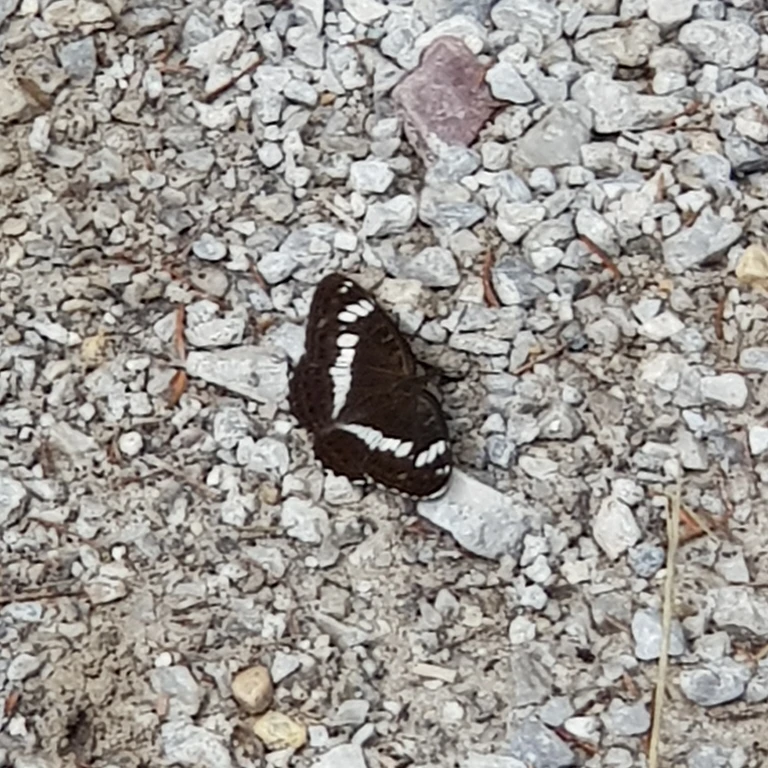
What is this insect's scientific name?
Limenitis camilla (also Ladoga camilla)
